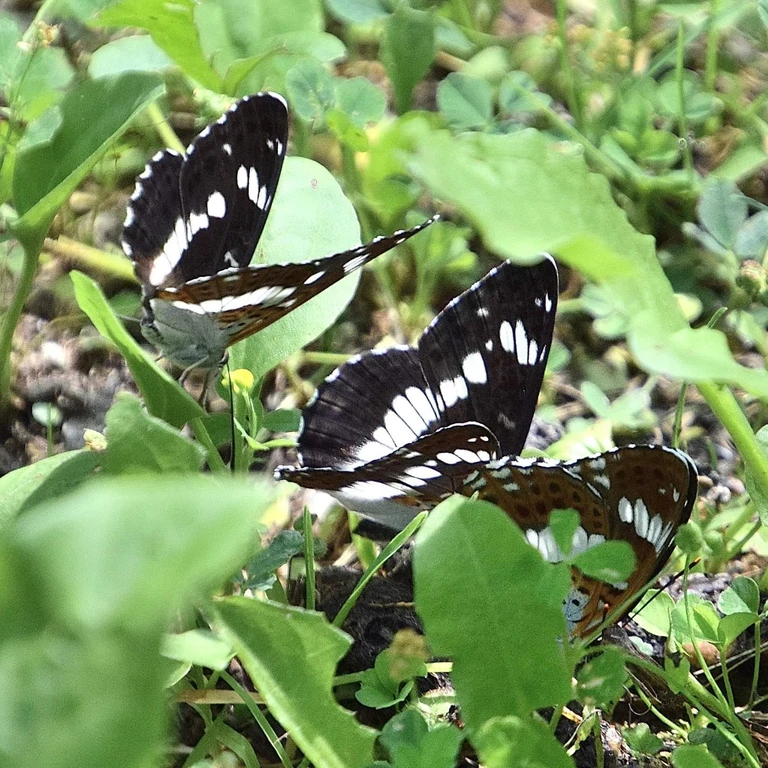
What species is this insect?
Limenitis camilla (also Ladoga camilla)
